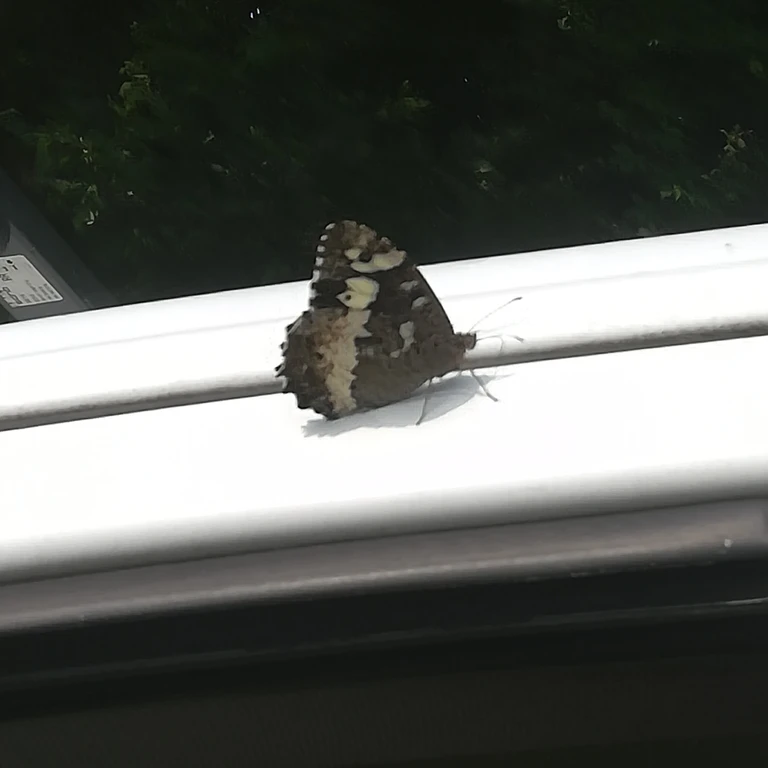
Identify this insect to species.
Brintesia circe
